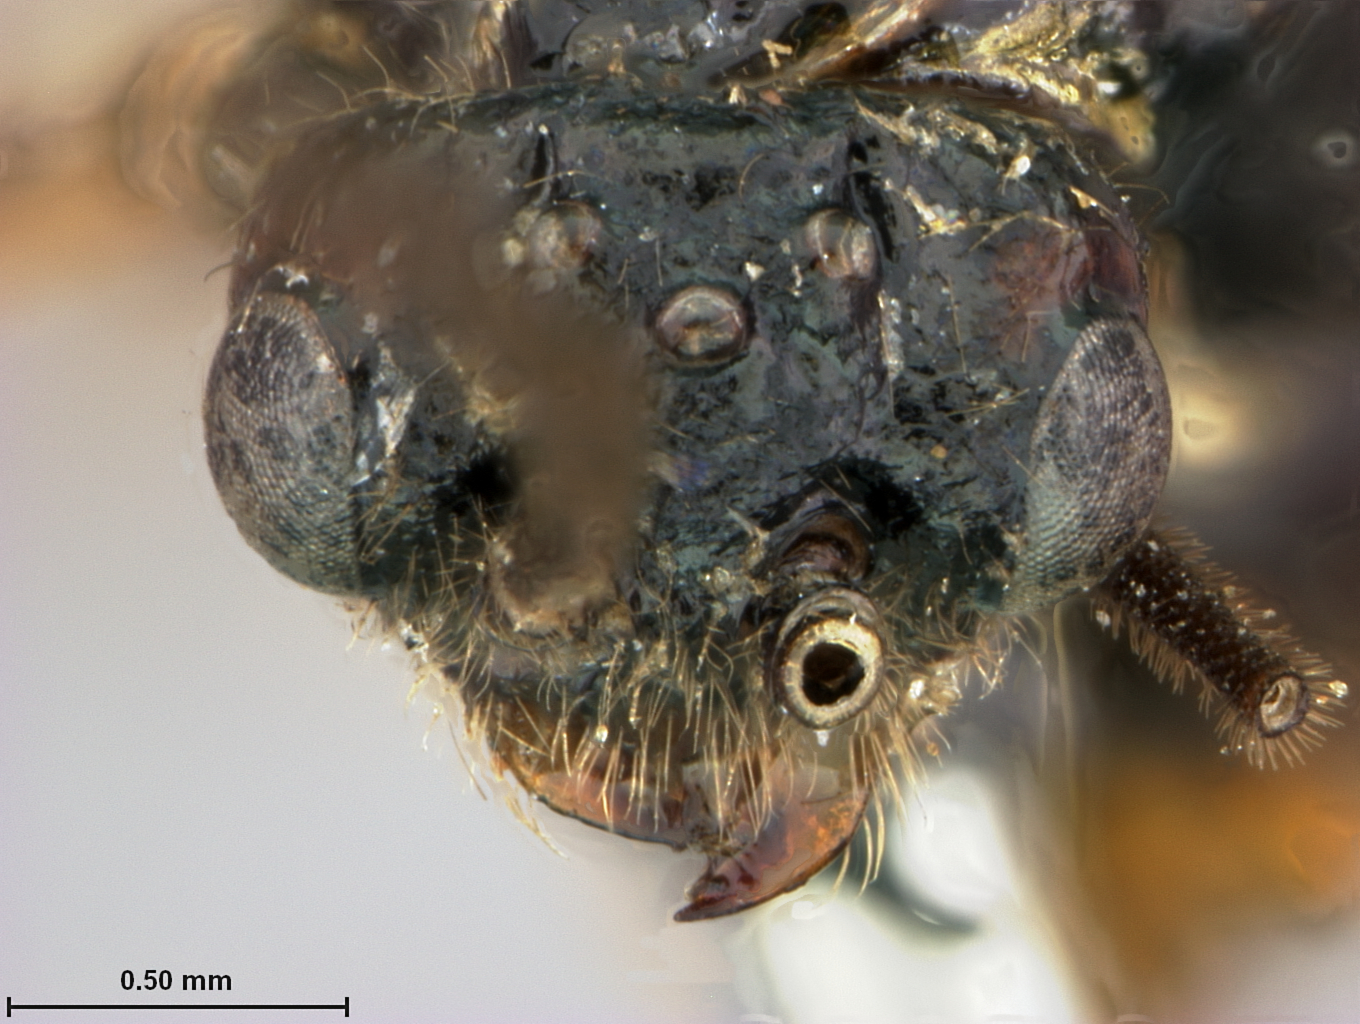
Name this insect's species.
Pachynematus gotarus
